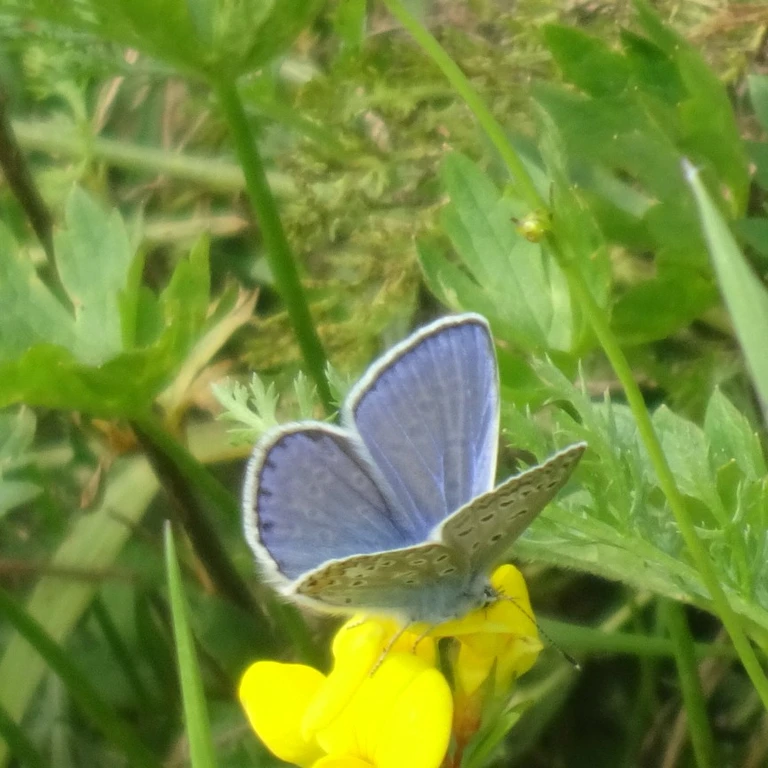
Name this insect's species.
Polyommatus icarus
